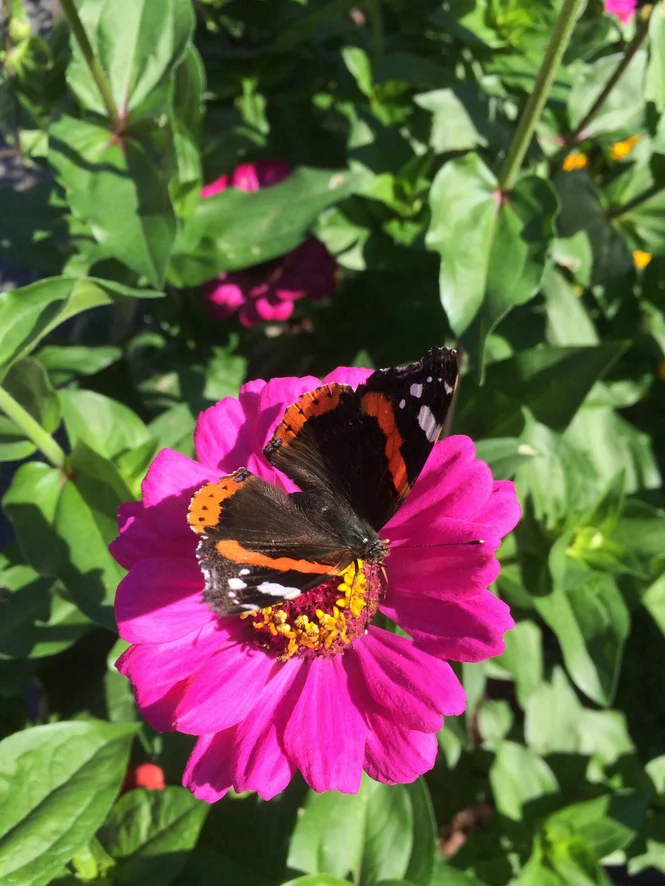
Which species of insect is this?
Vanessa atalanta
